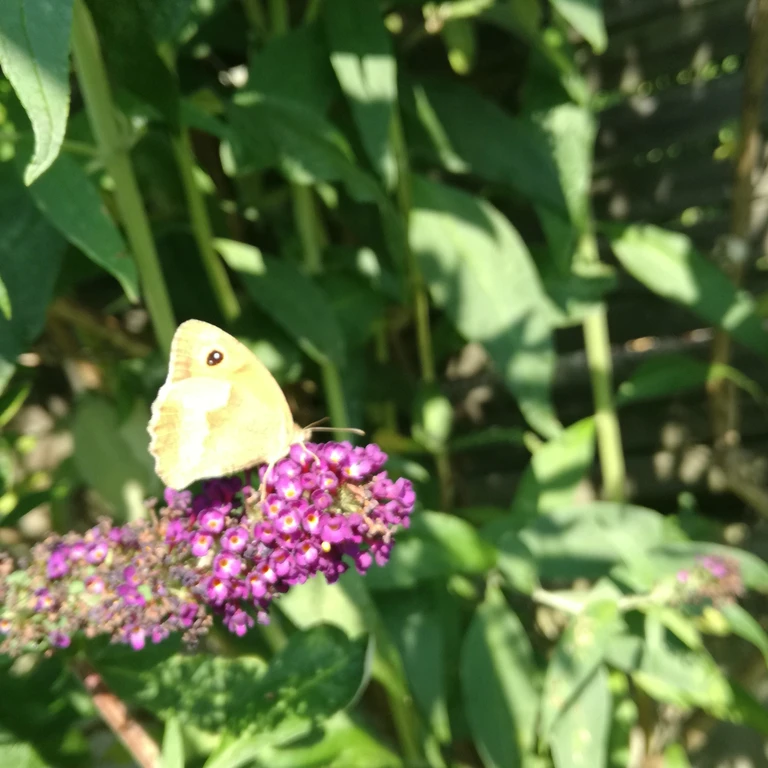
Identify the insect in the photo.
Maniola jurtina
